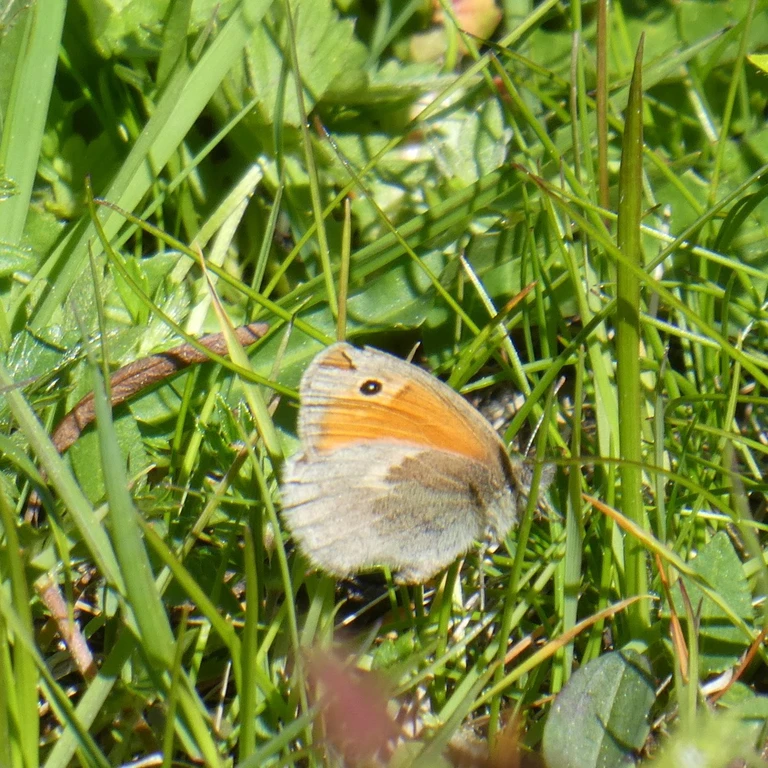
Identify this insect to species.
Coenonympha pamphilus
